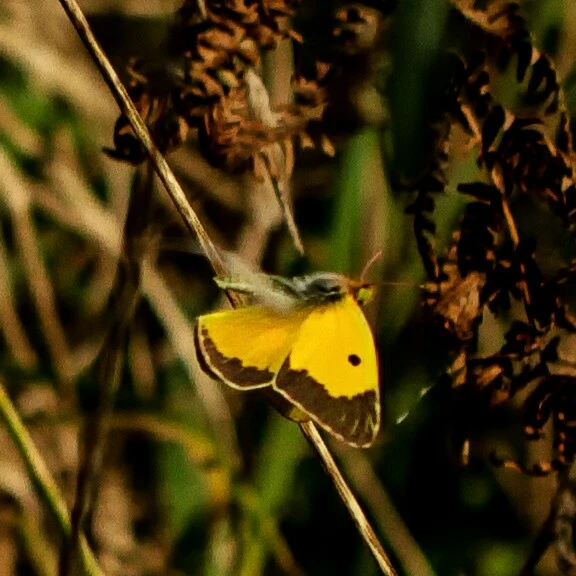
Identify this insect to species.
Colias croceus
